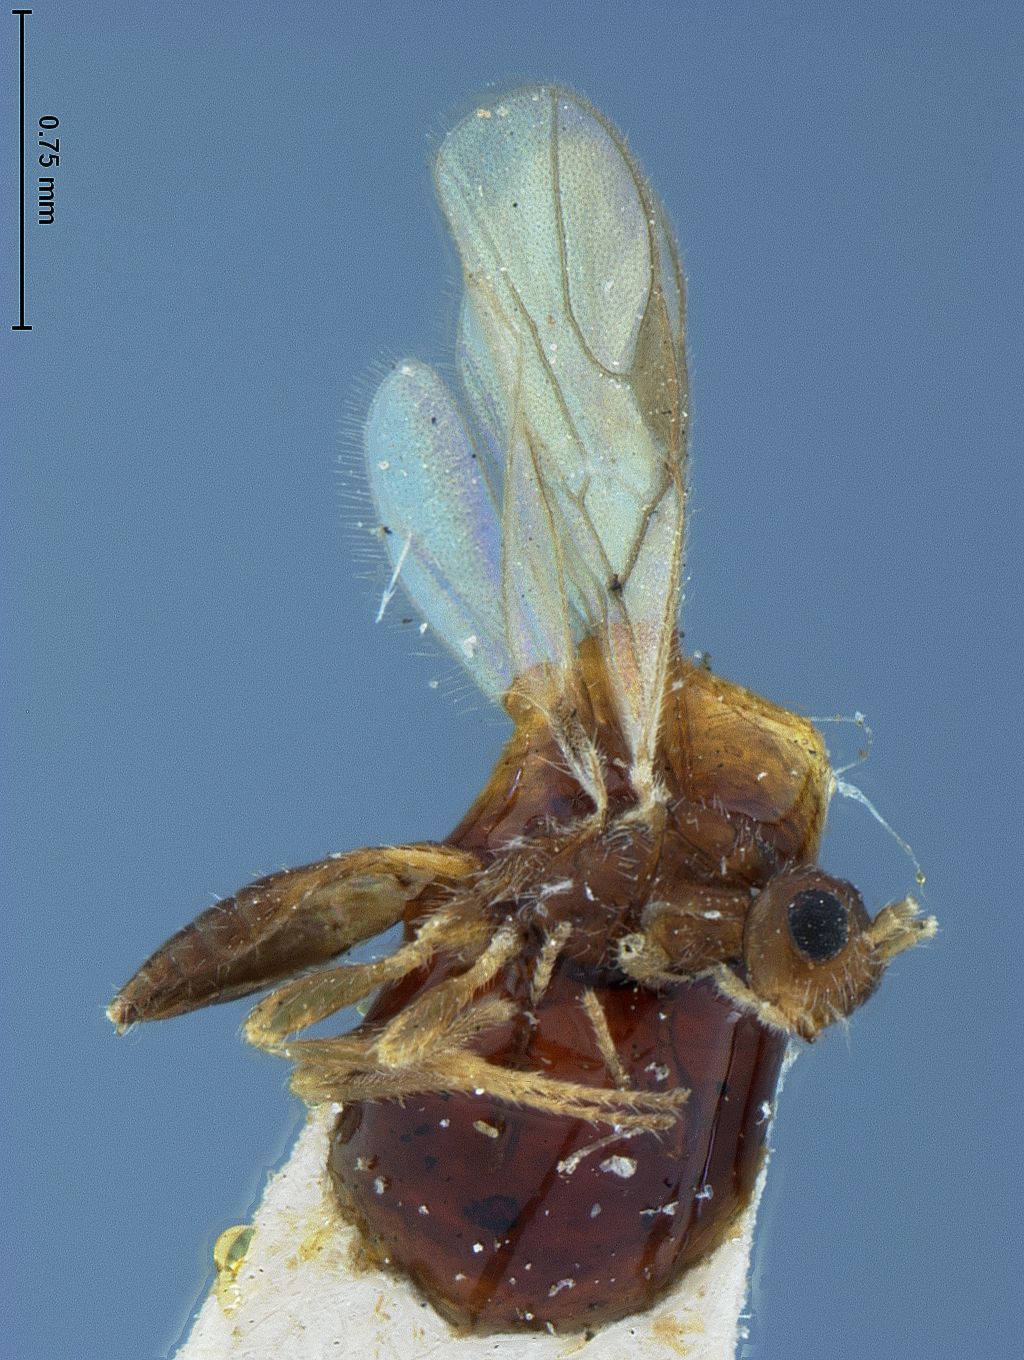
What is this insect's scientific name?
Caenophanes pityophthori
